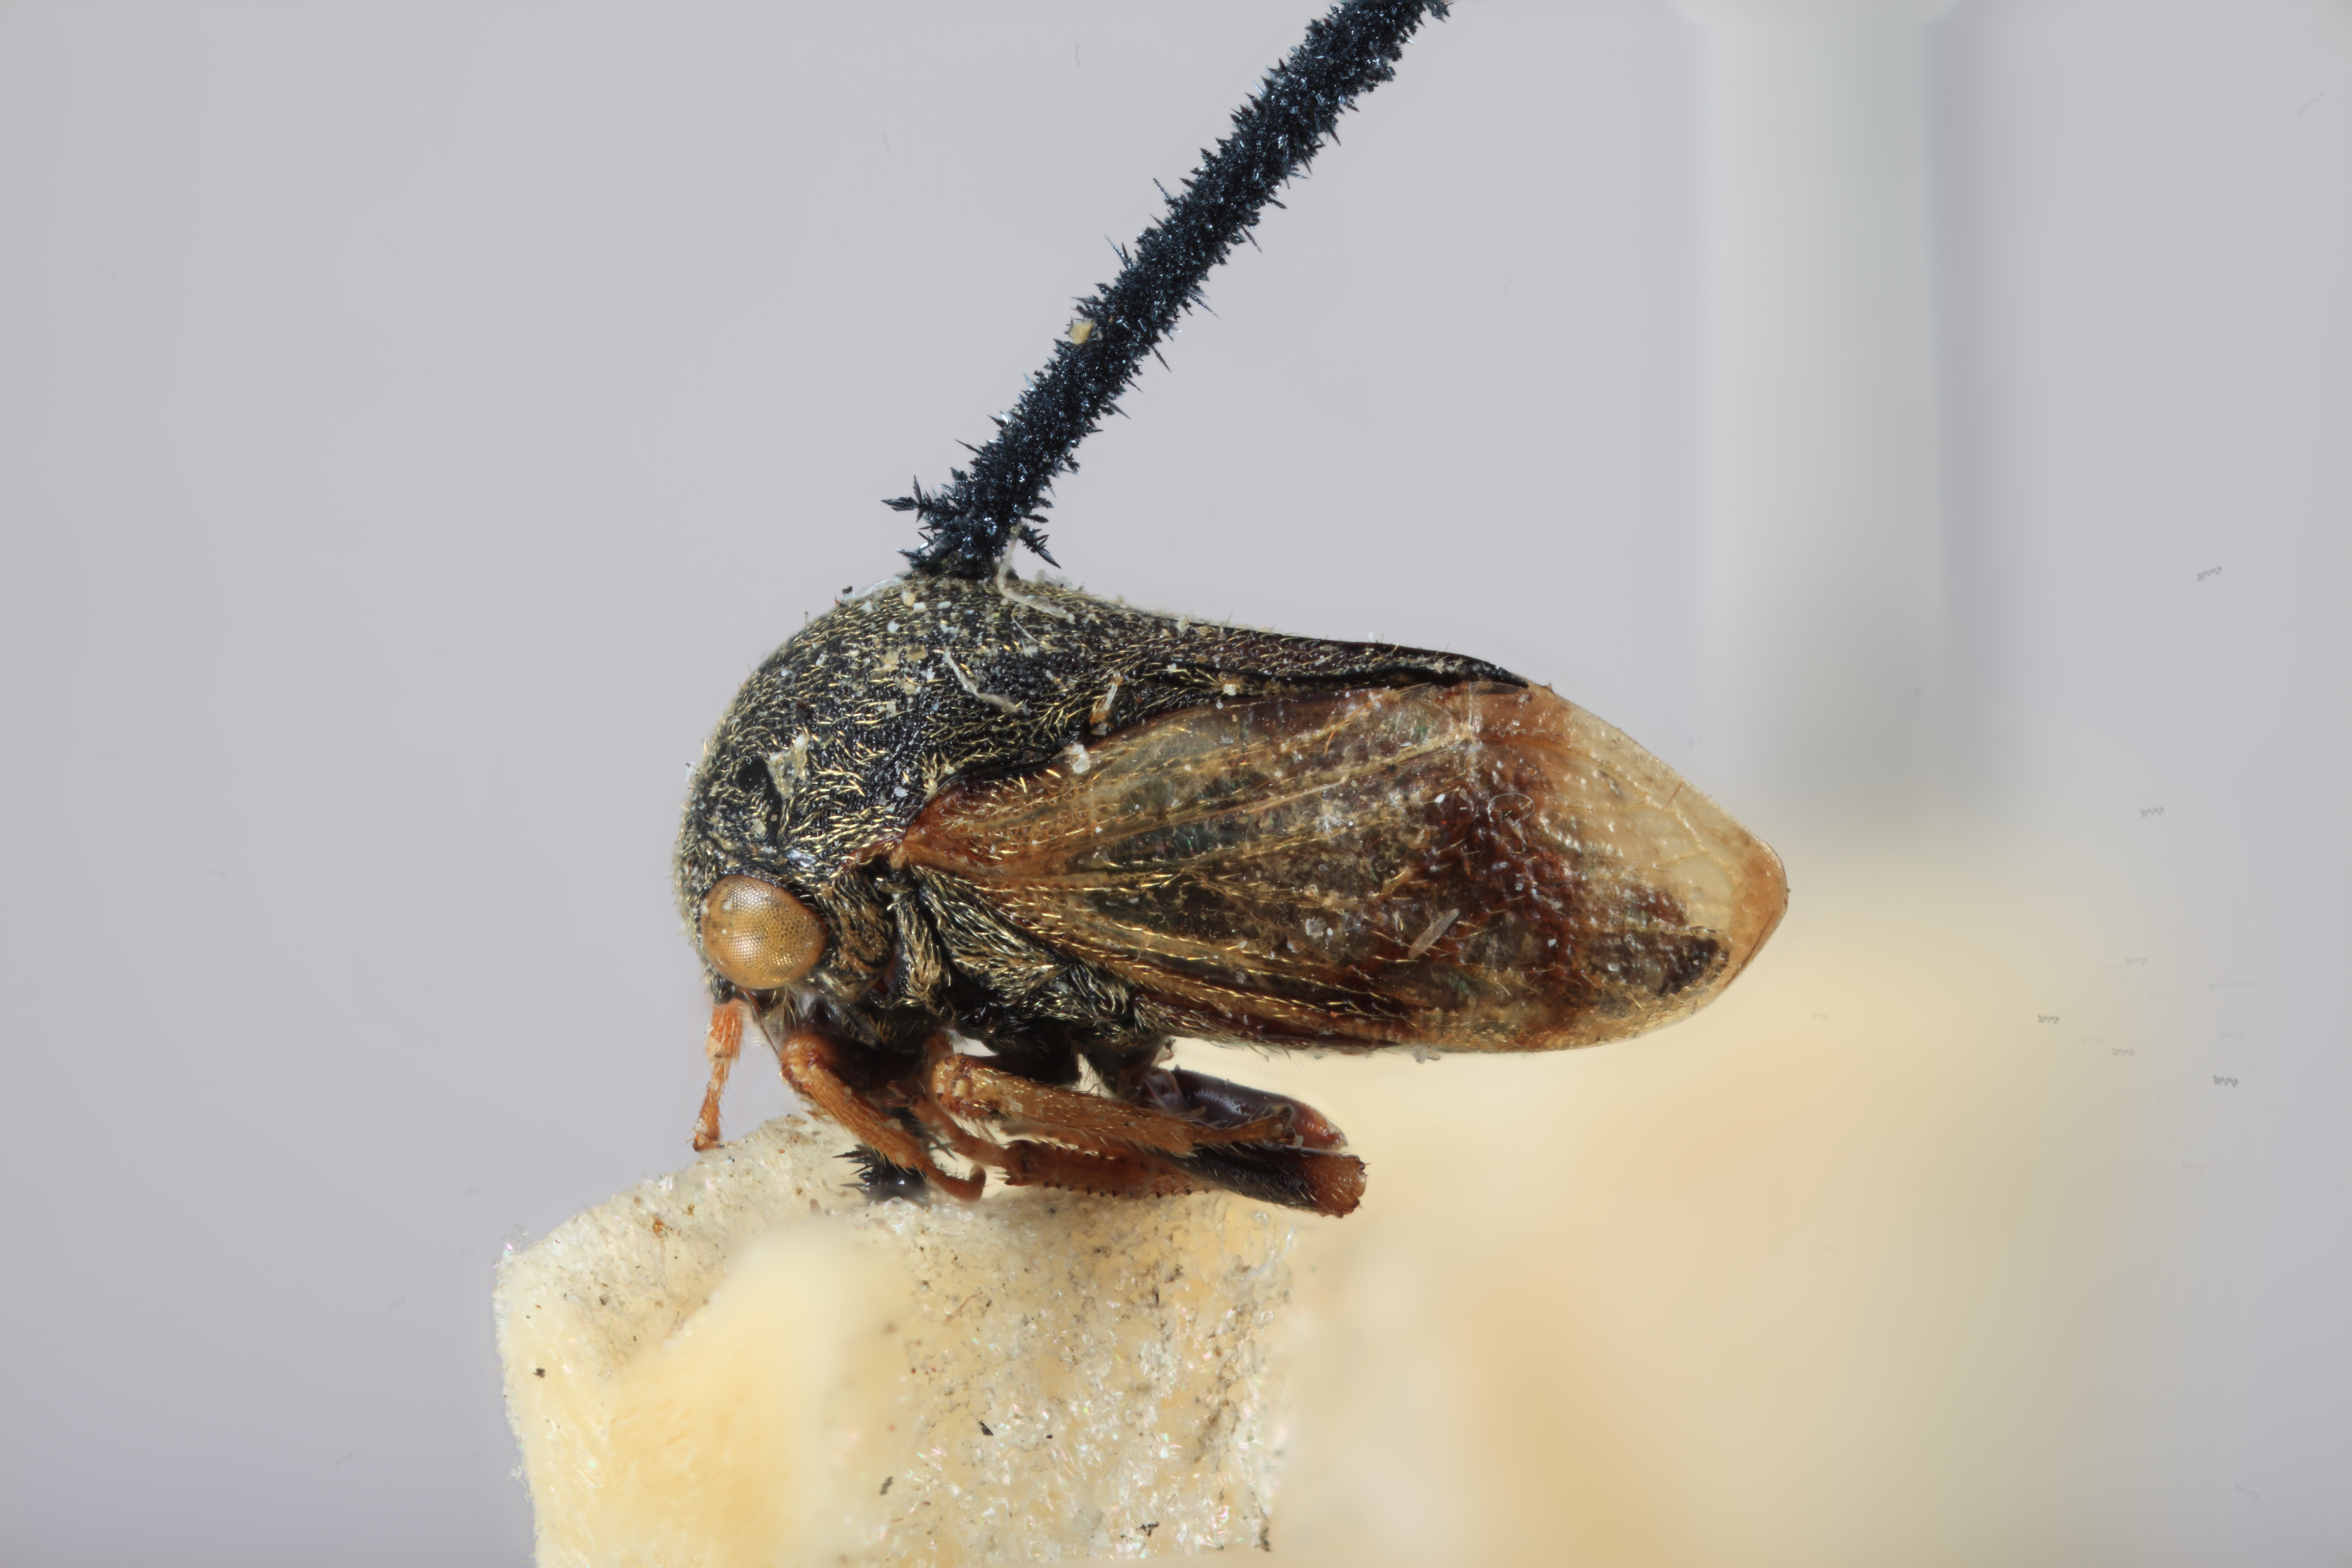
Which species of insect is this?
Gargara attenuata
